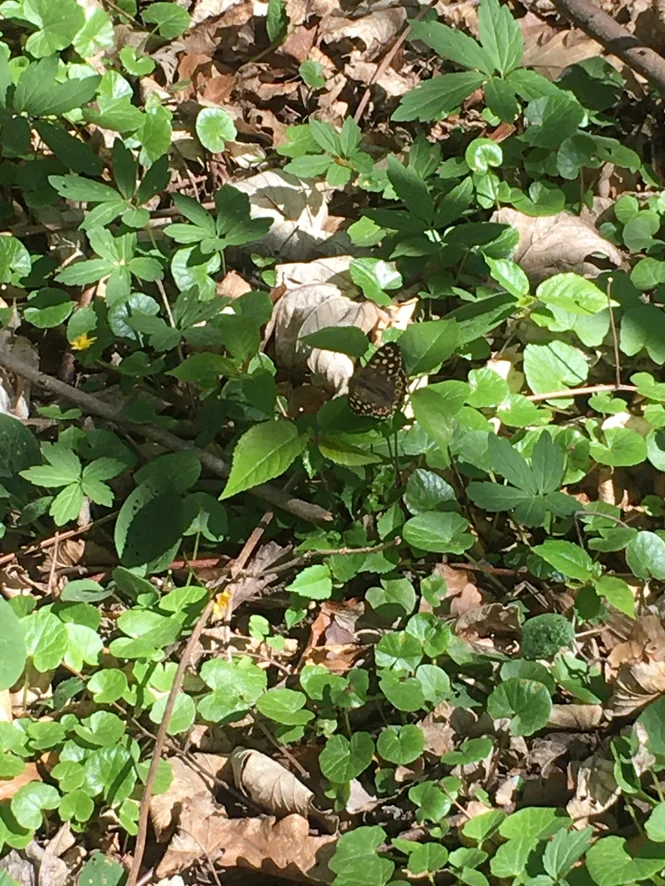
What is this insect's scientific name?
Pararge aegeria
